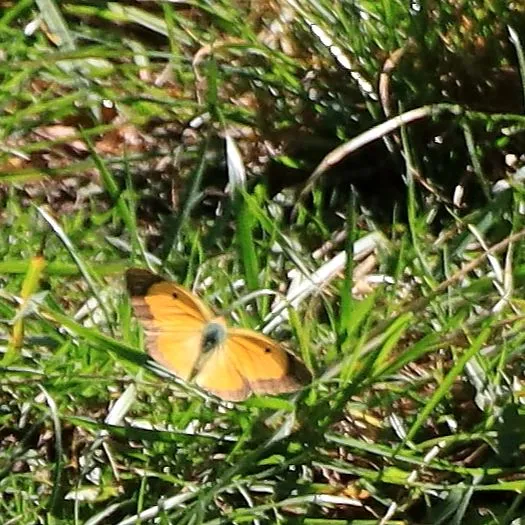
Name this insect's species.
Colias croceus
